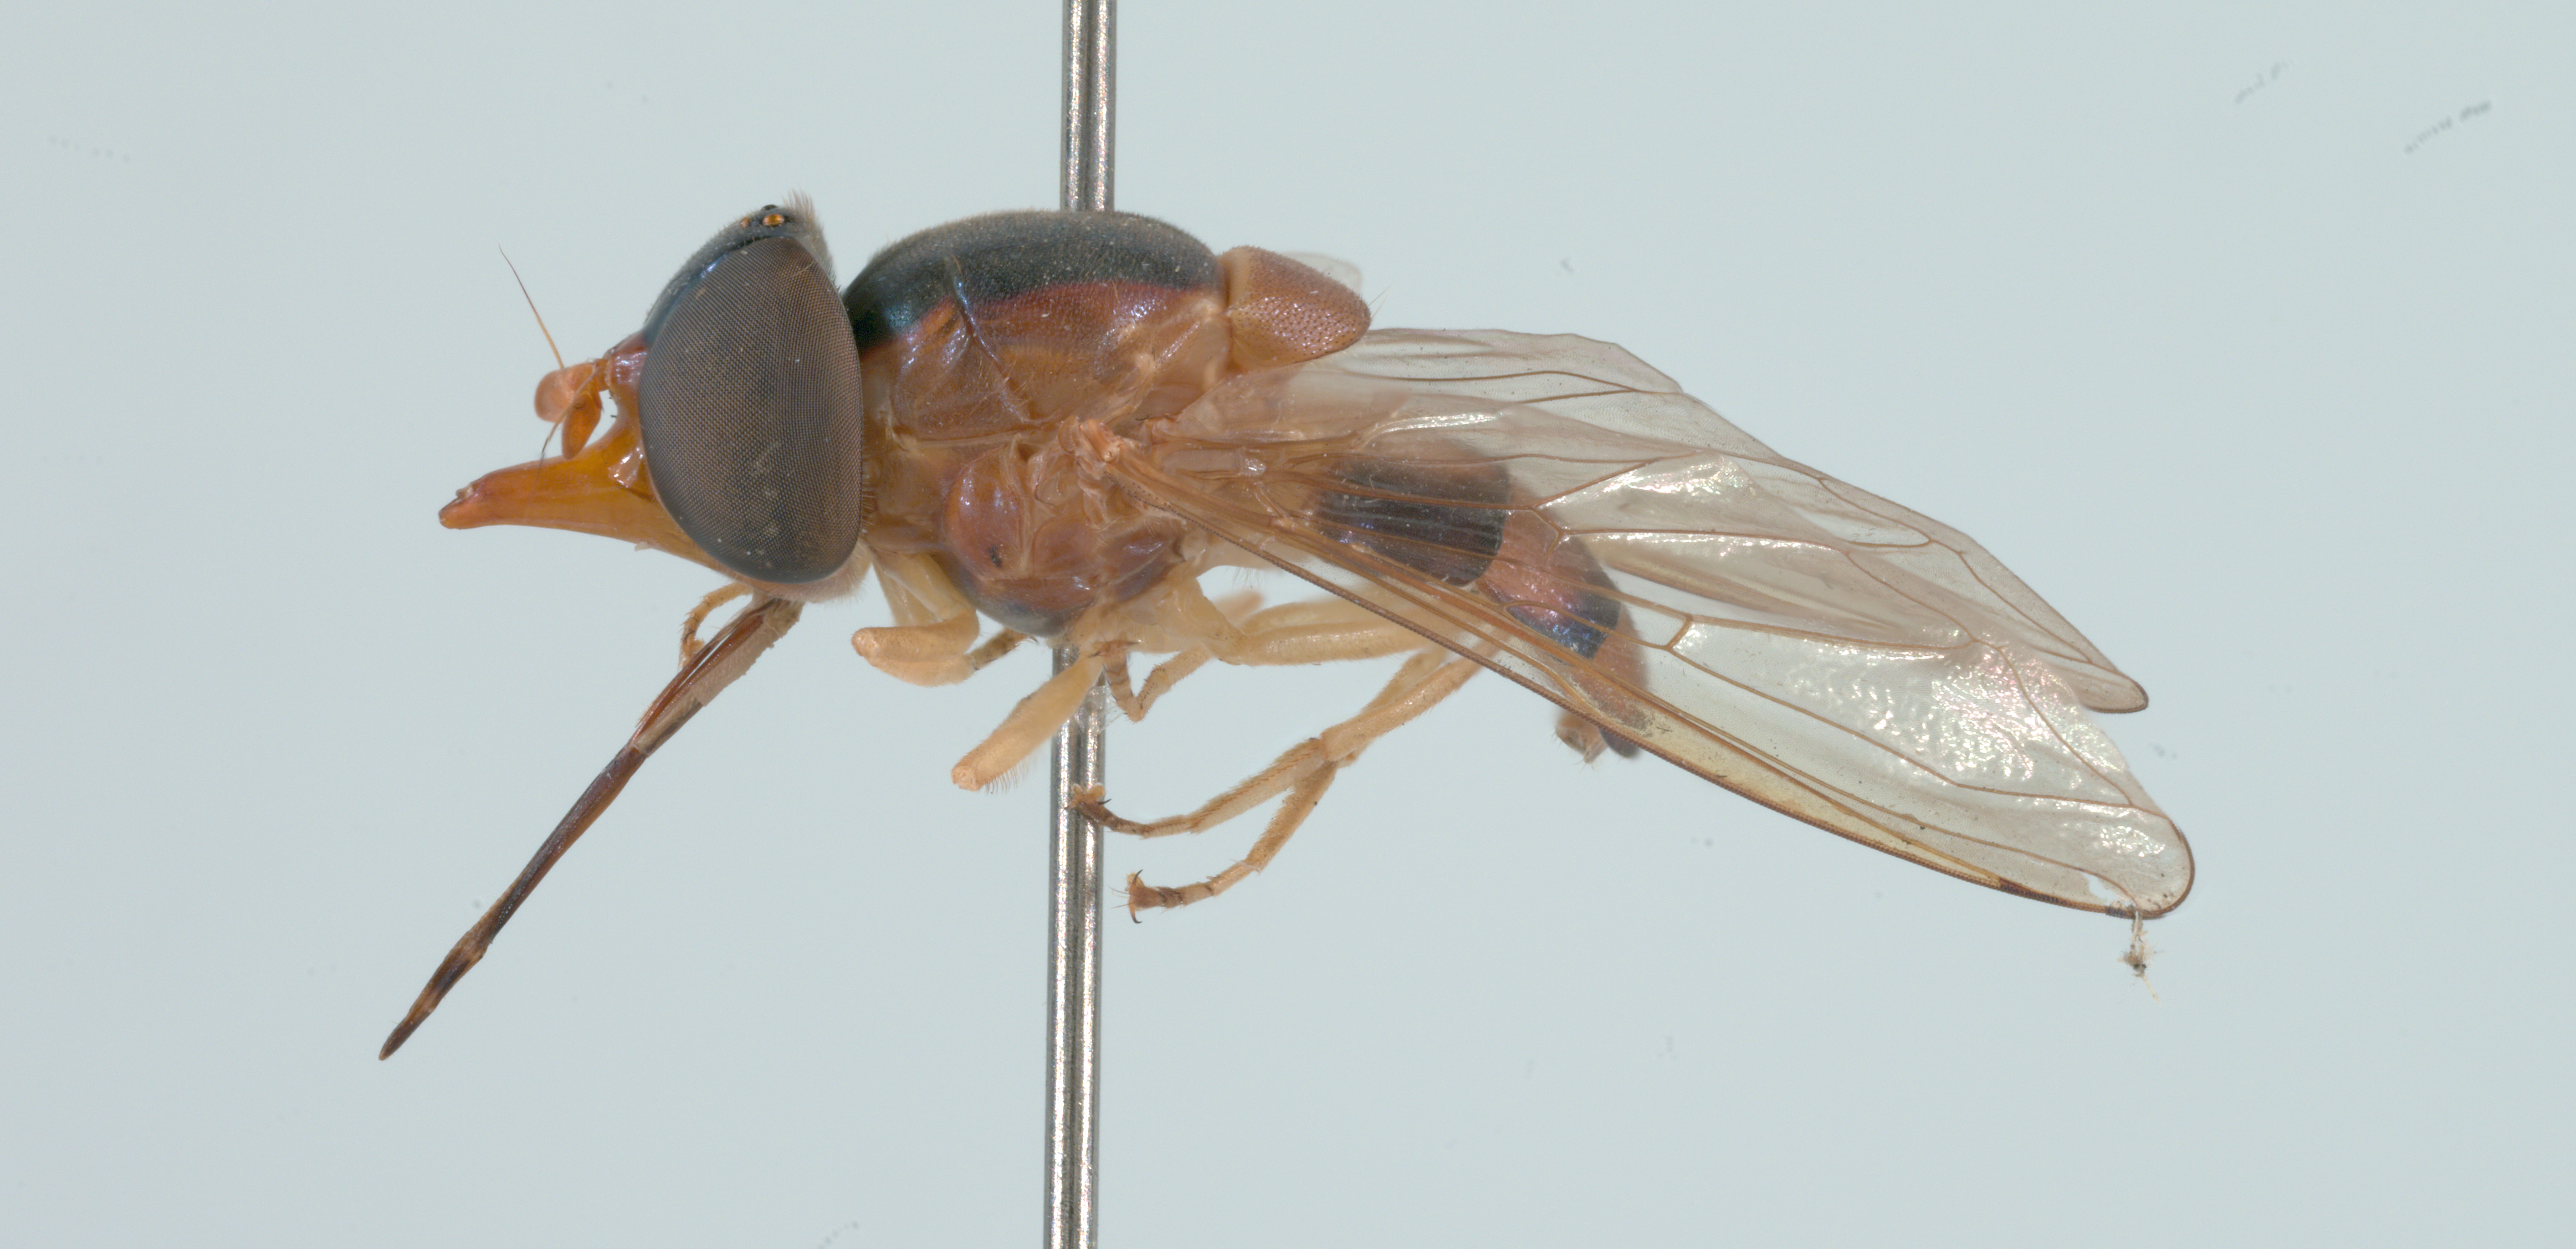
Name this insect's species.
Rhingia pellucens
